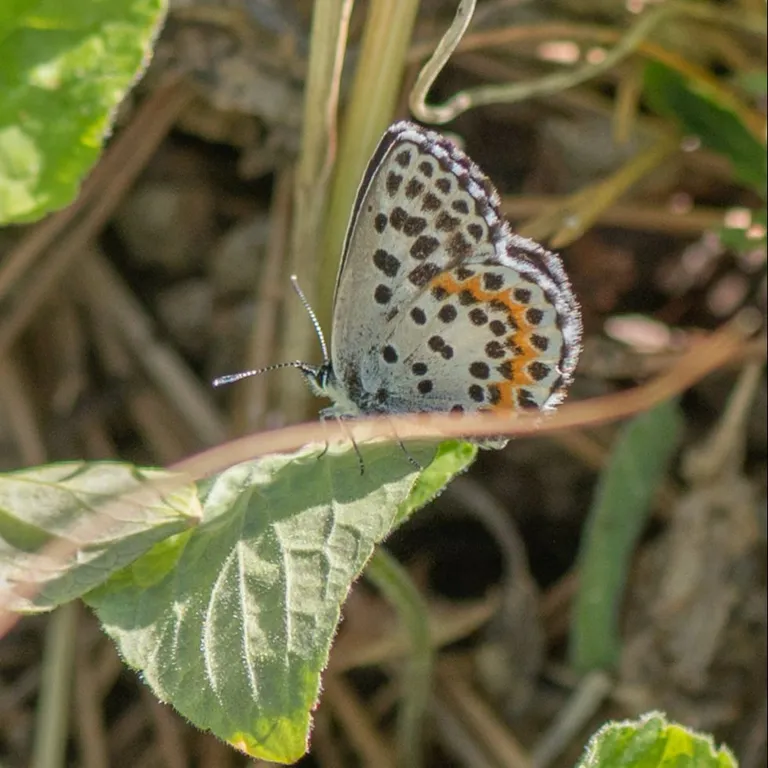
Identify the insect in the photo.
Scolitantides orion
